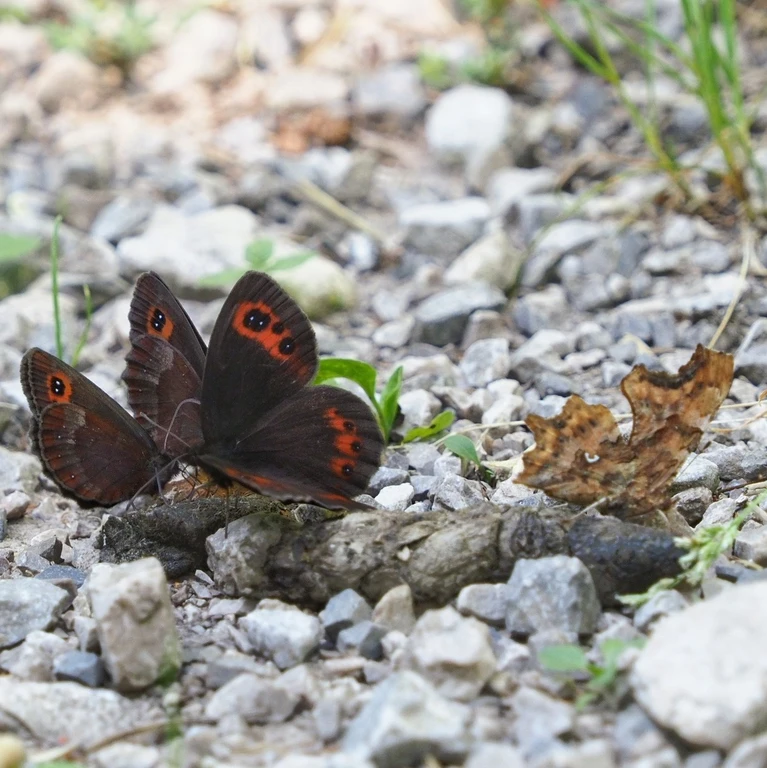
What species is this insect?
Erebia aethiops
